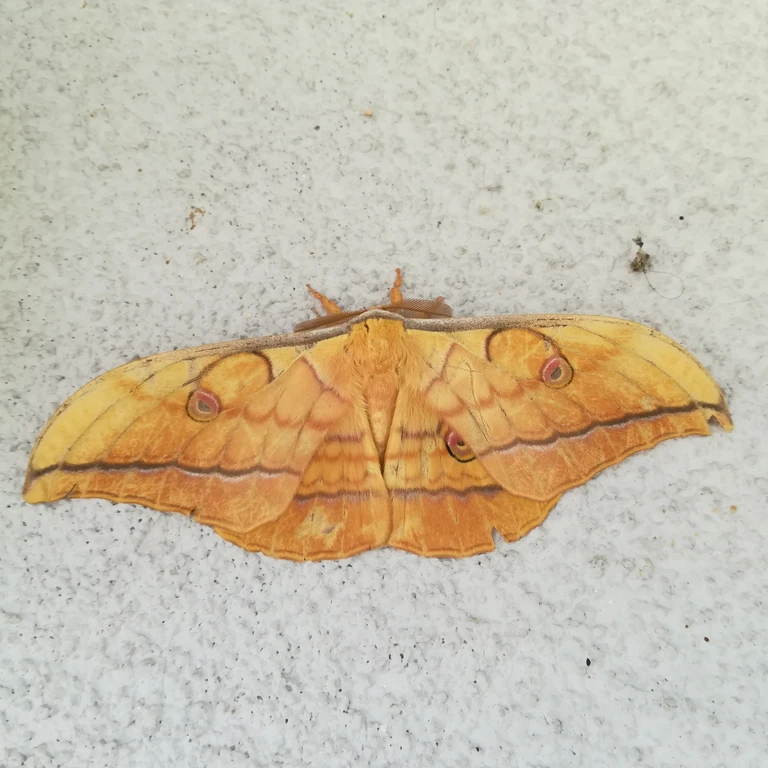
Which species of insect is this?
Antheraea yamamai
